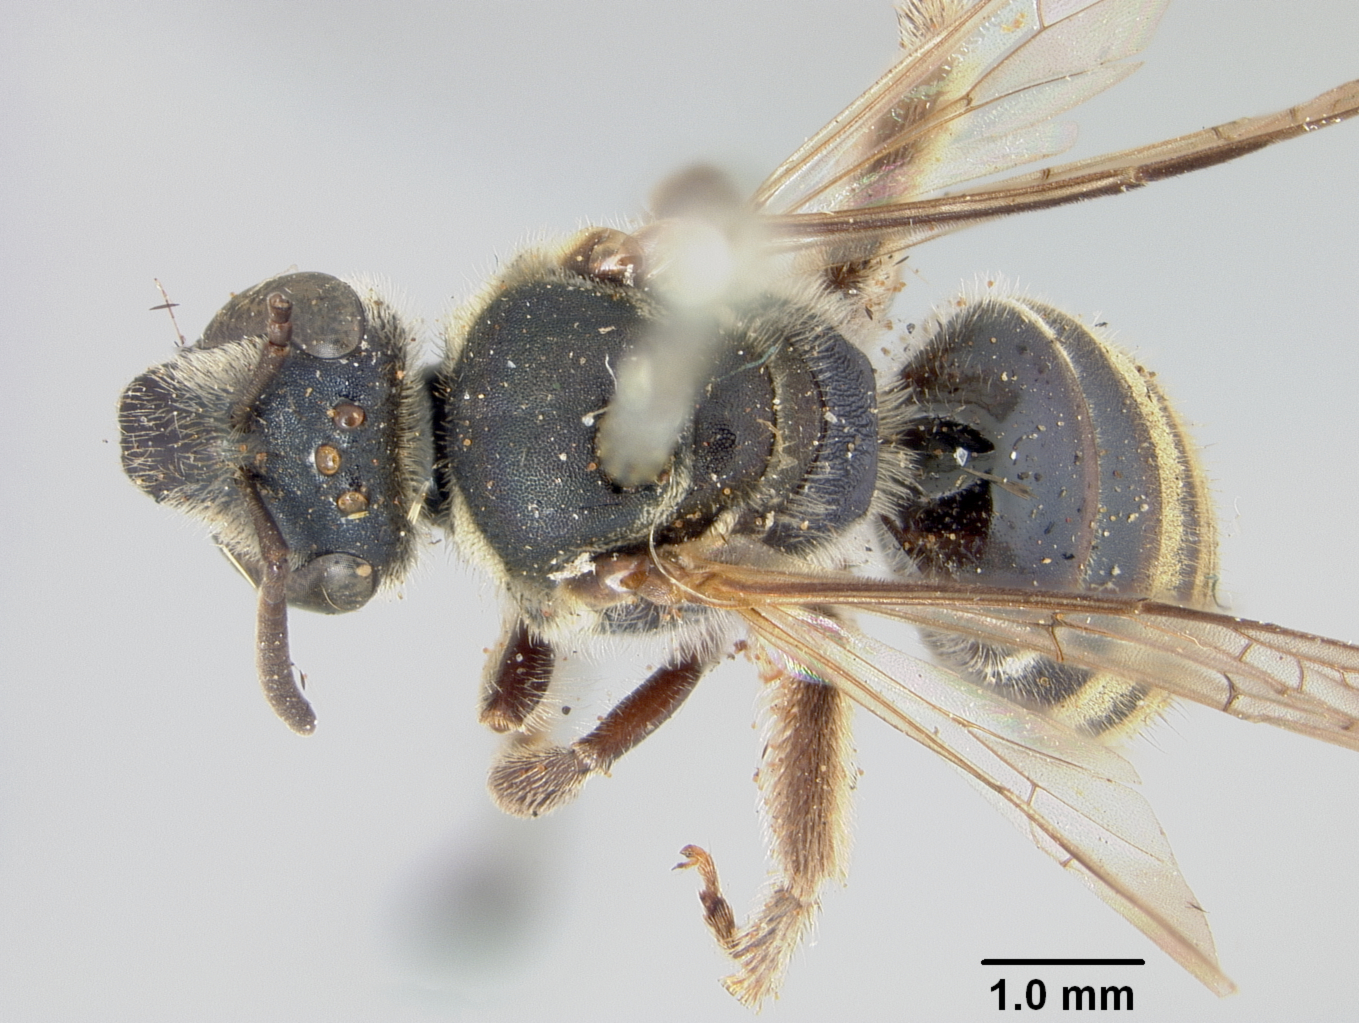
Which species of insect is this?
Halictus perzonatus
